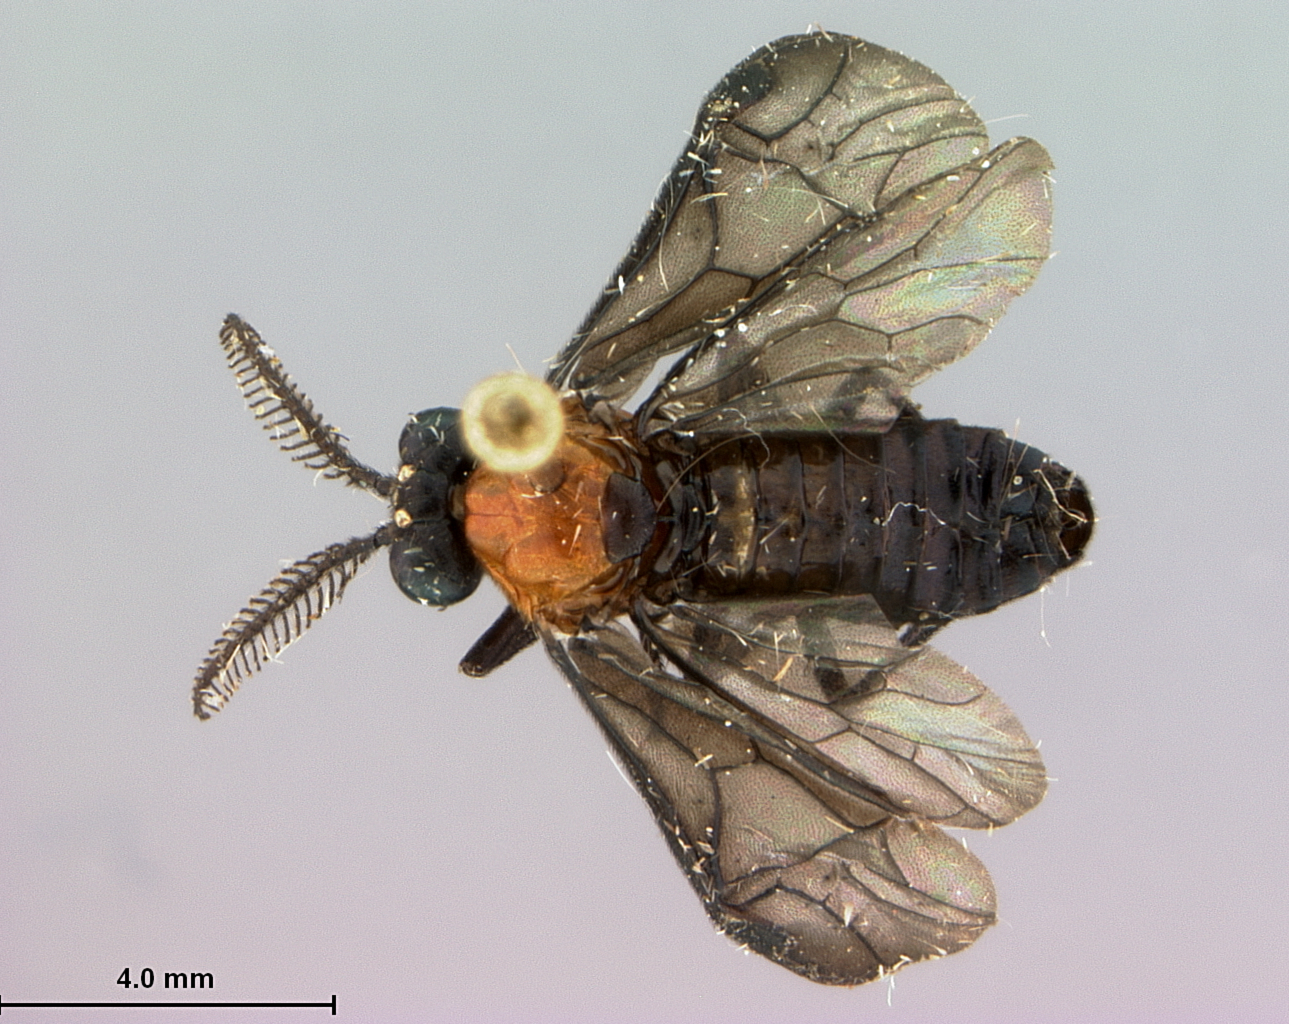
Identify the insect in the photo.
Perreyiella tobagoensis
